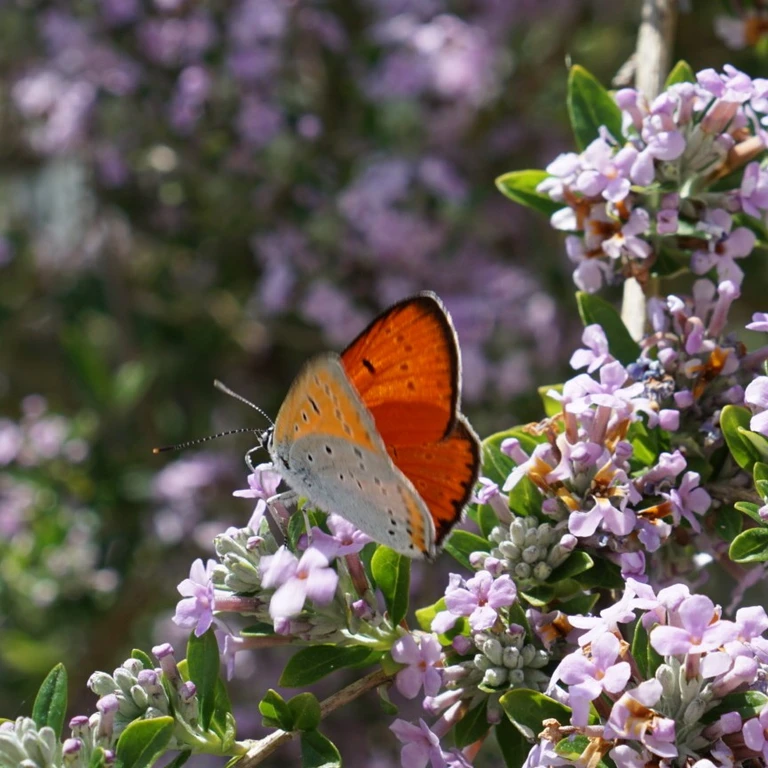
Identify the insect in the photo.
Lycaena dispar
